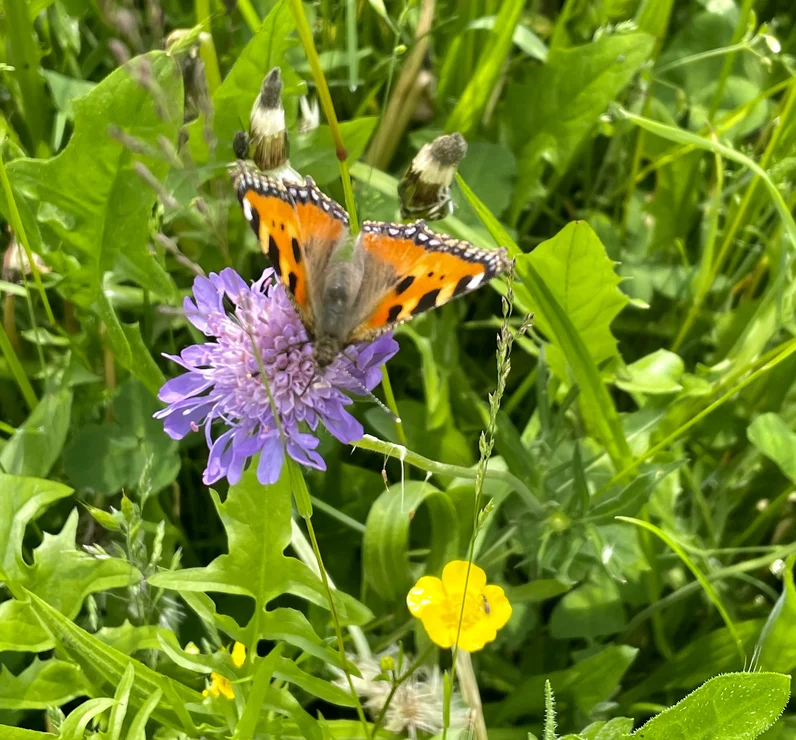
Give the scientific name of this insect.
Aglais urticae
